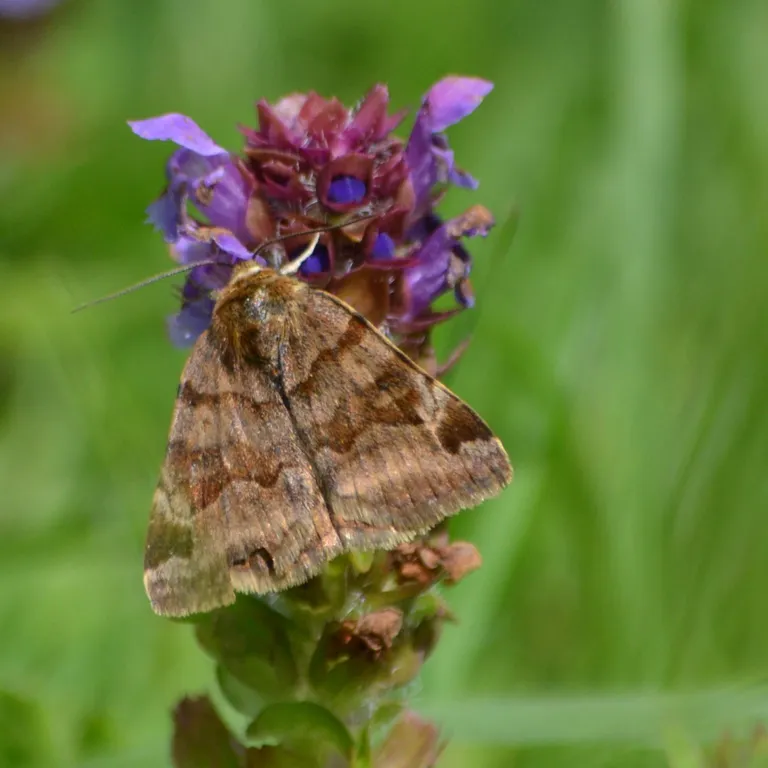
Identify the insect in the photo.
Euclidia glyphica
